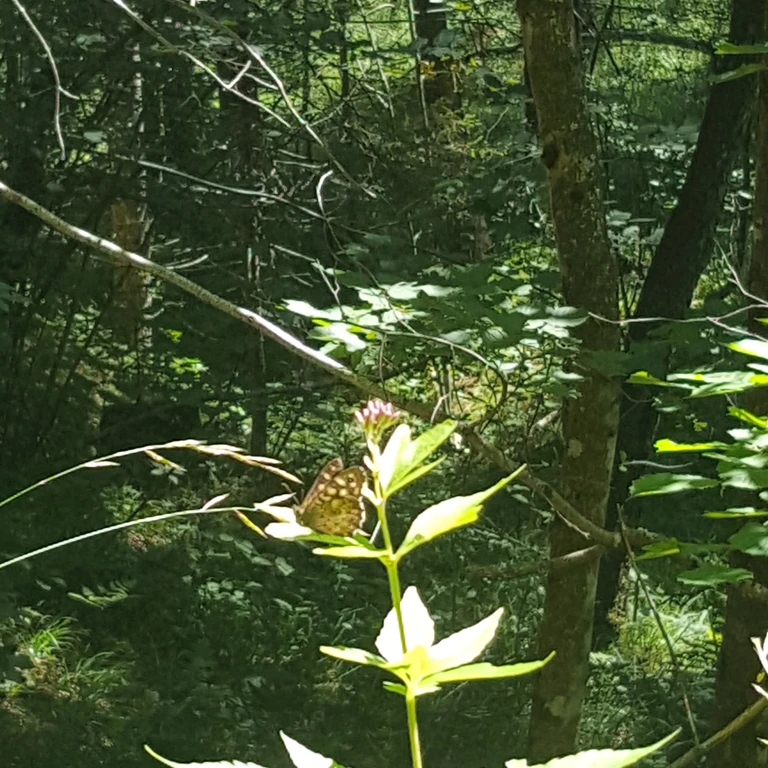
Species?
Pararge aegeria
